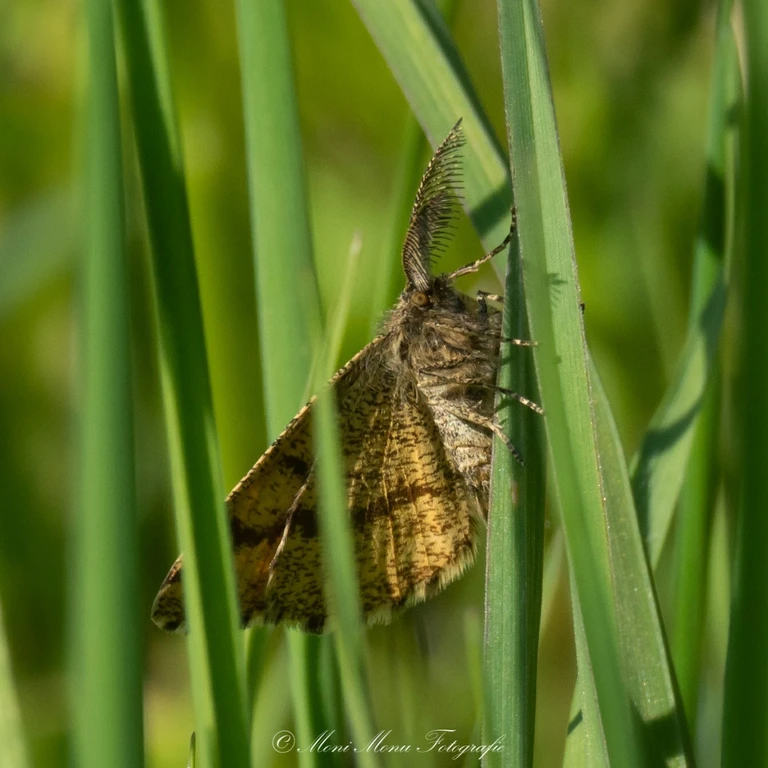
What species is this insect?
Ematurga atomaria
